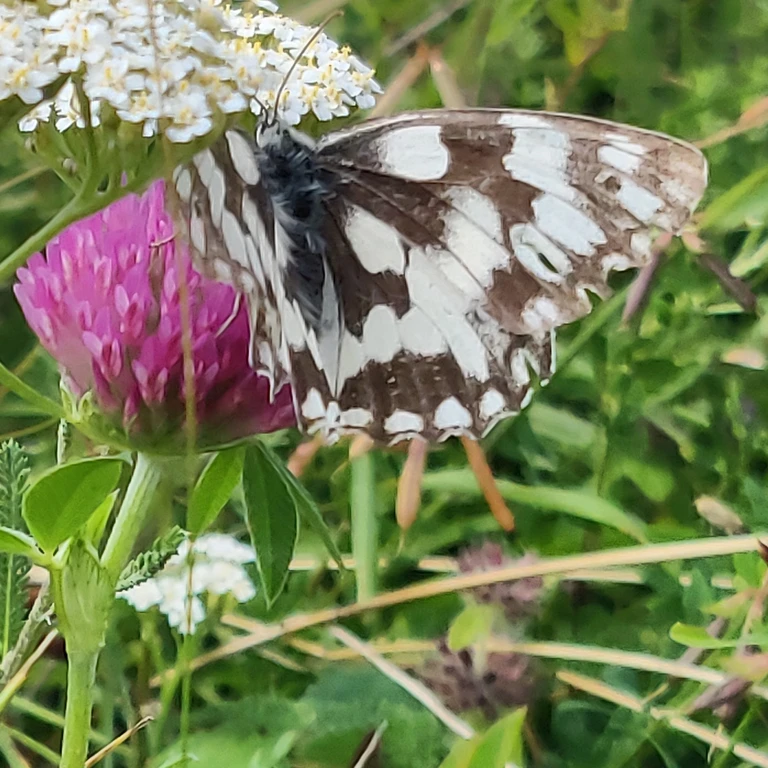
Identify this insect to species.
Melanargia galathea
